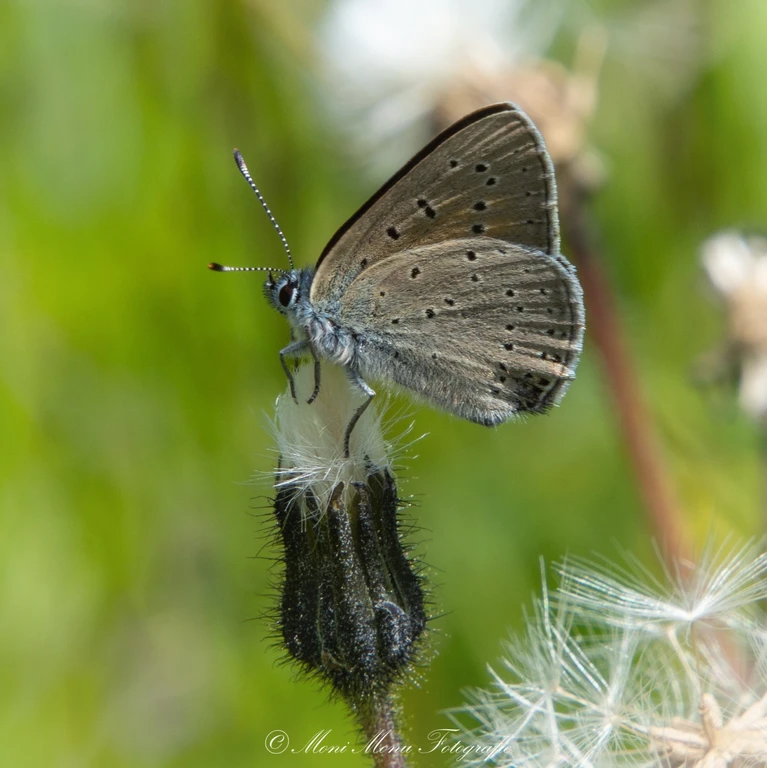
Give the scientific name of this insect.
Lycaena hippothoe (also Palaeochrysophanus hippothoe)
